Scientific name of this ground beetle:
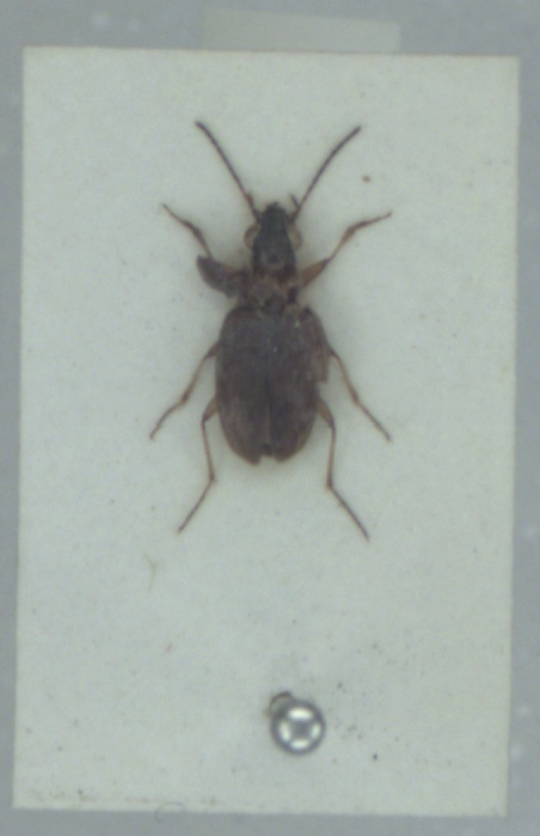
Asaphidion pallipes
